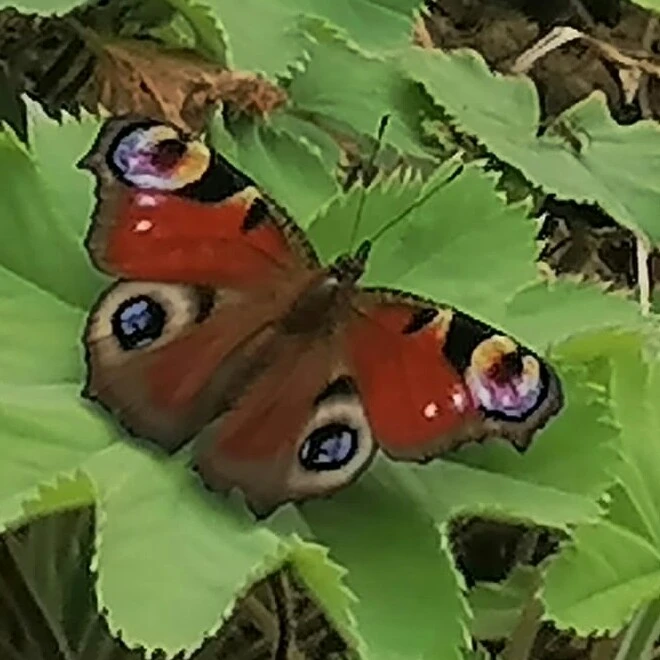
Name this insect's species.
Aglais io
